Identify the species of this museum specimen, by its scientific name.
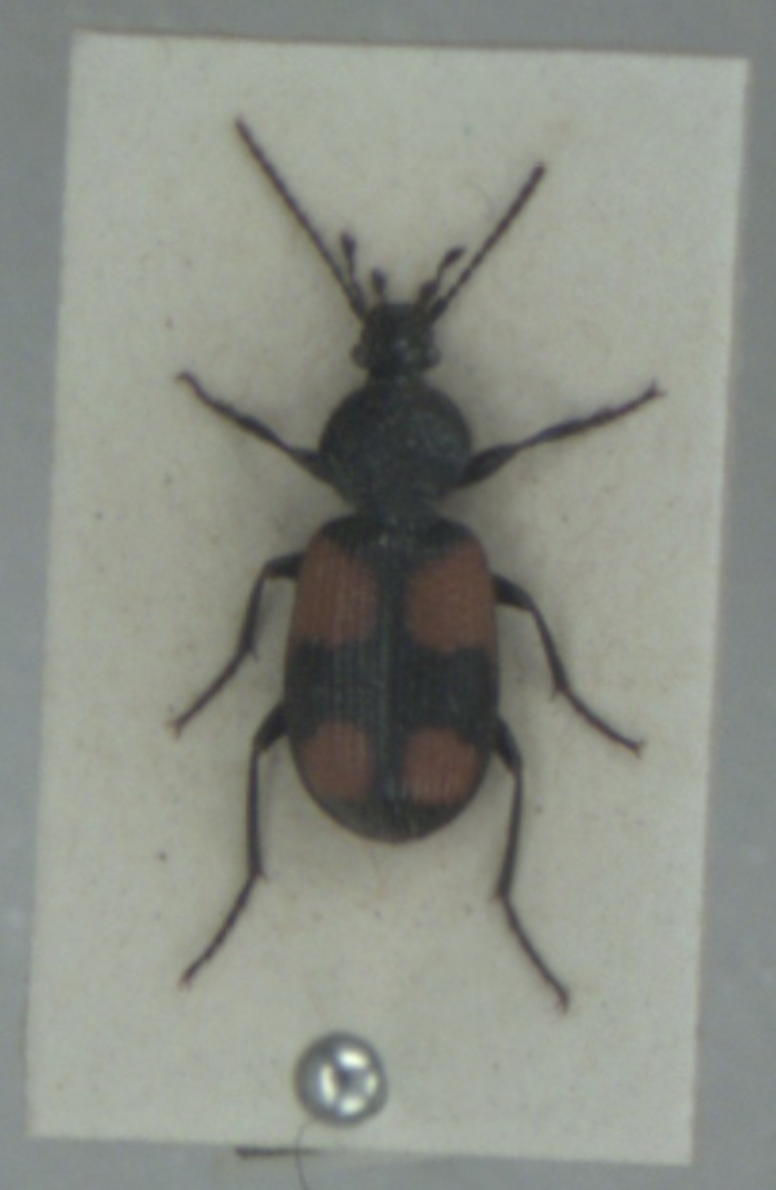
Panagaeus bipustulatus
